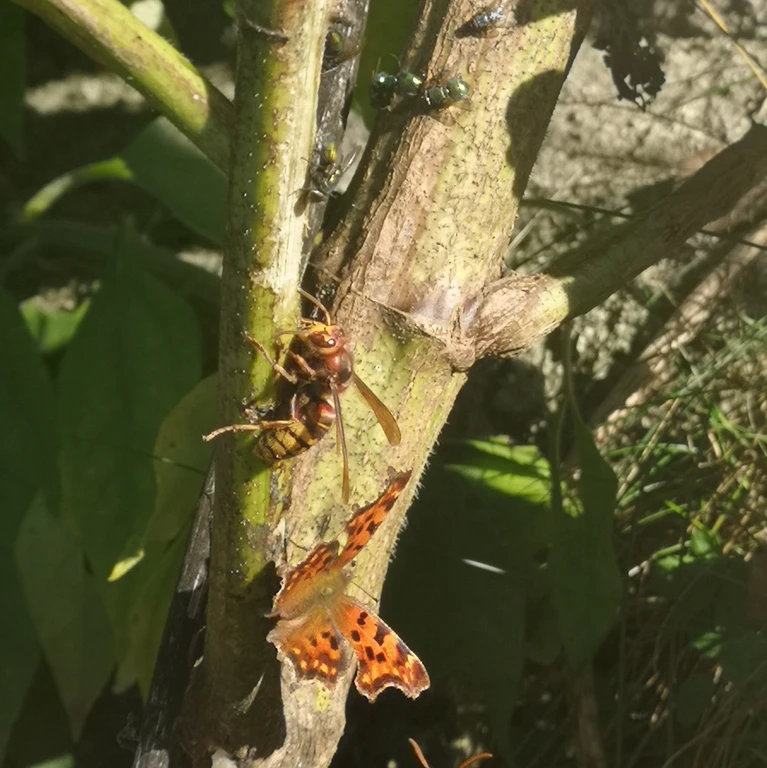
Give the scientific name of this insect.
Polygonia c-album
